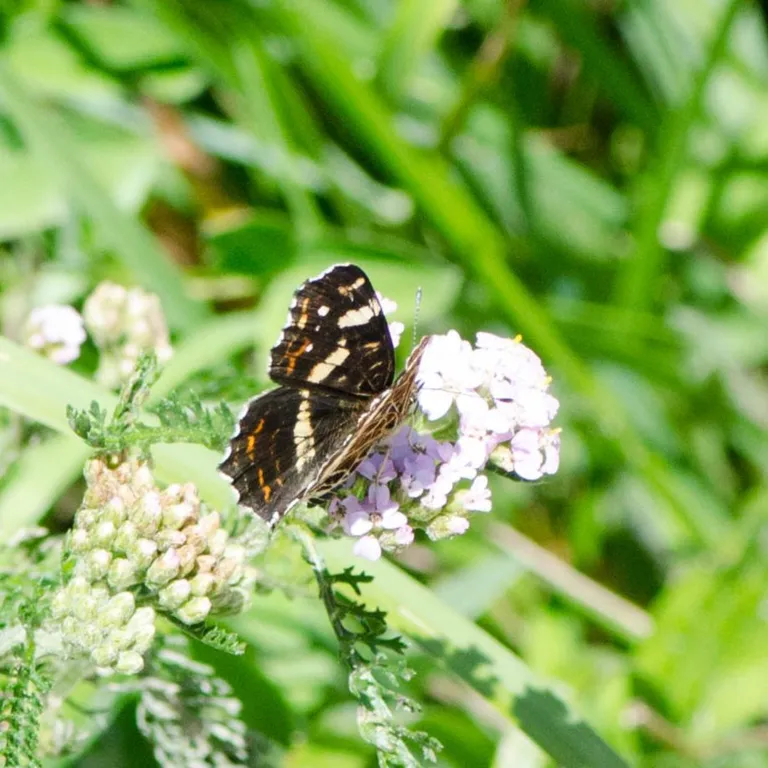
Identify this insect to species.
Araschnia levana
